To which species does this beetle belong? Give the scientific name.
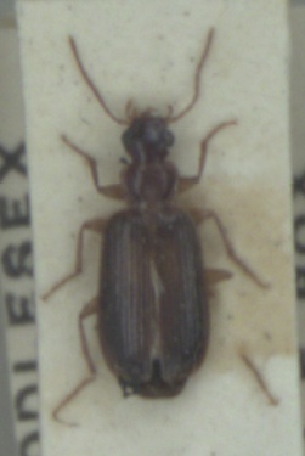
Dromius meridionalis
